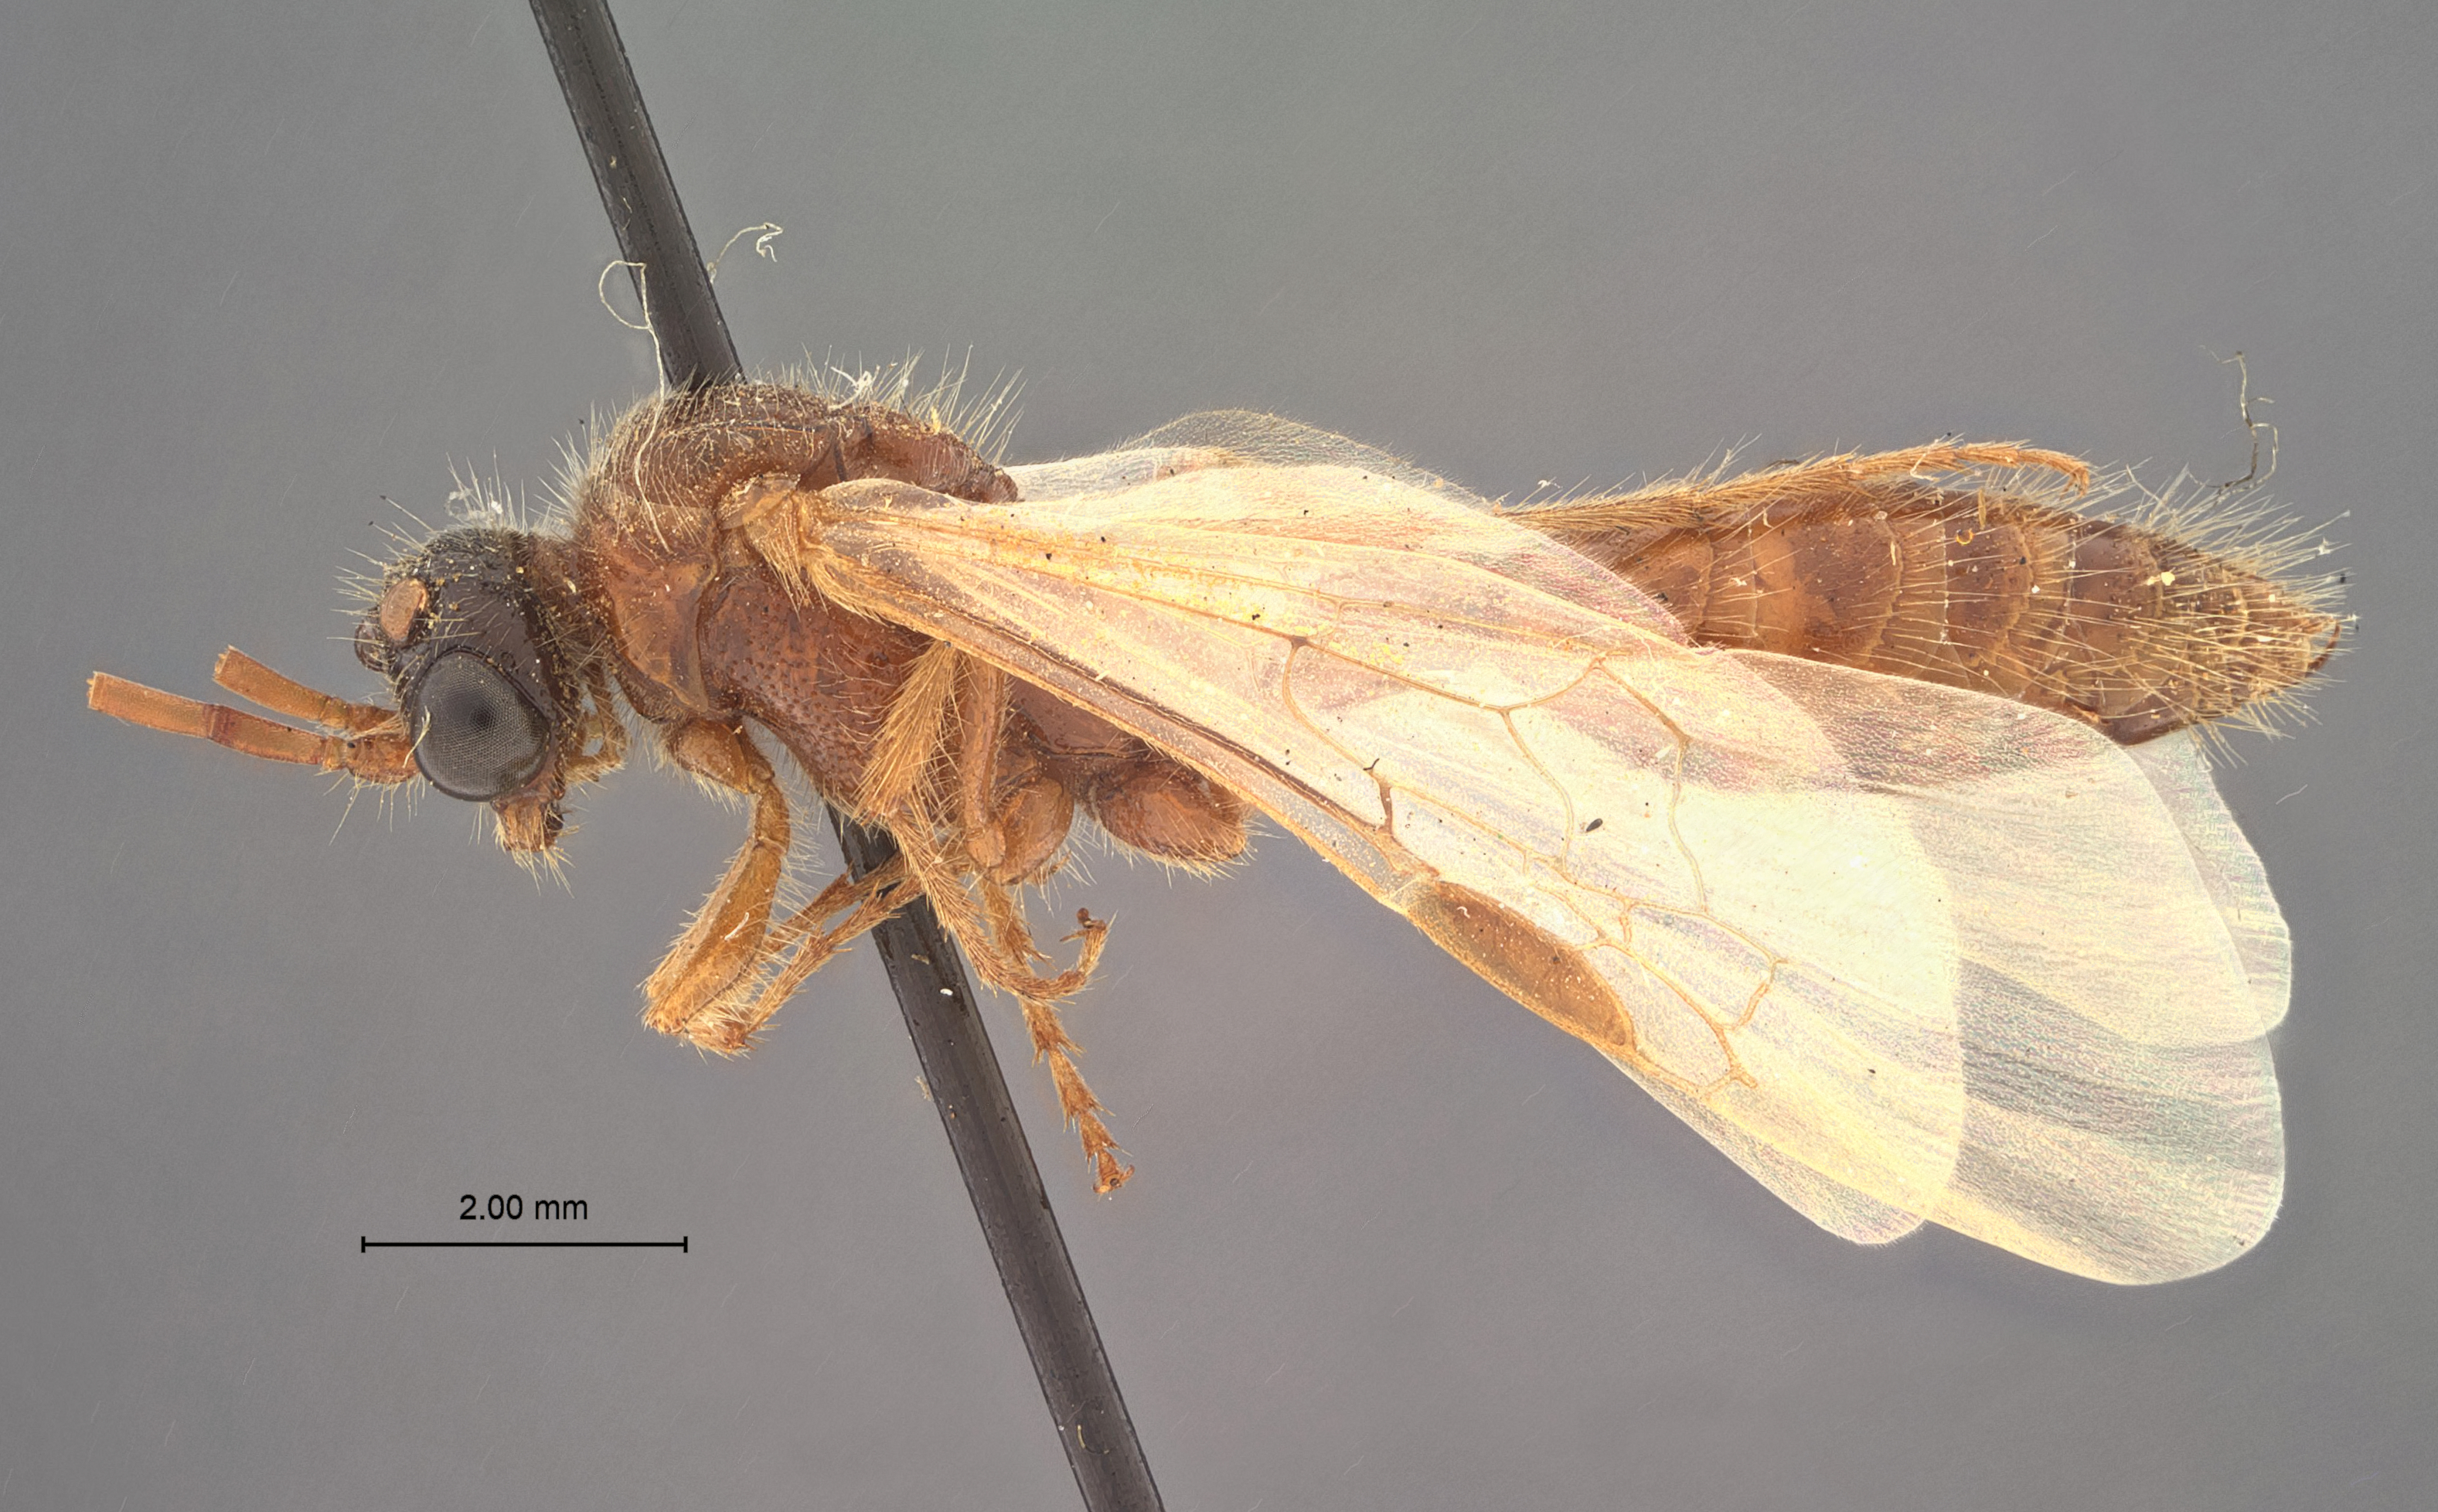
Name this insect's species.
Brachycistis subcarinata
